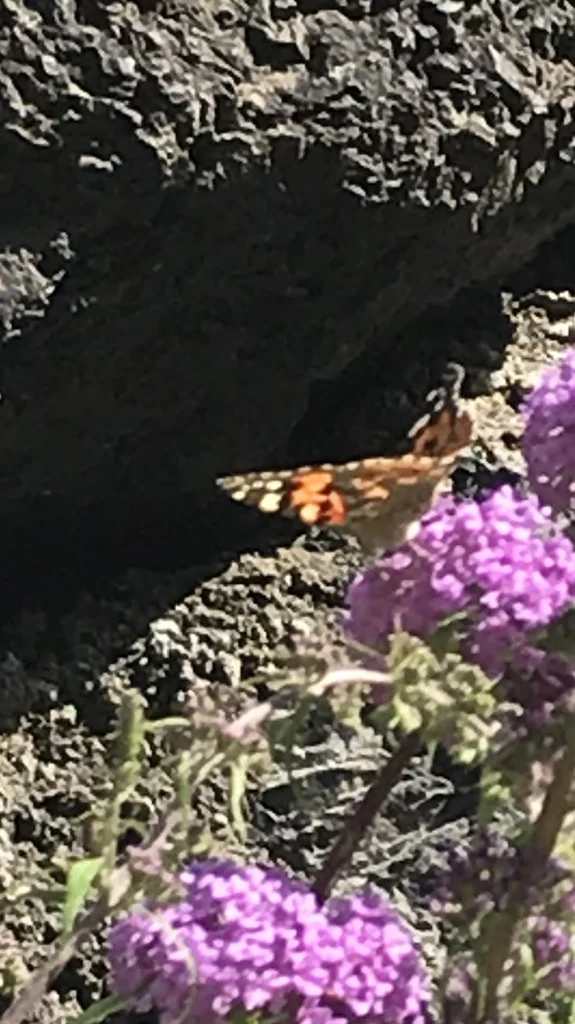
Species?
Vanessa cardui
